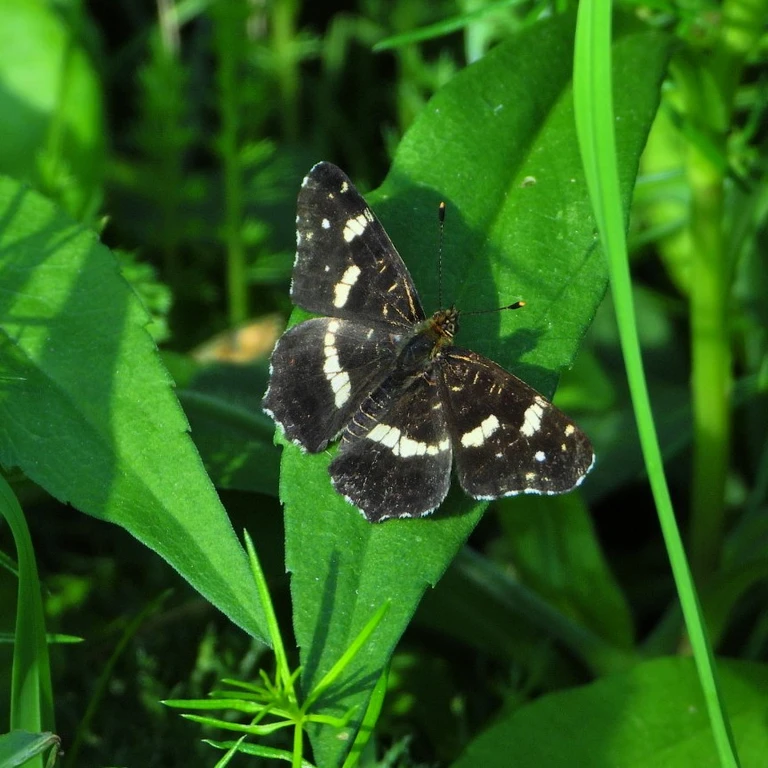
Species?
Araschnia levana
